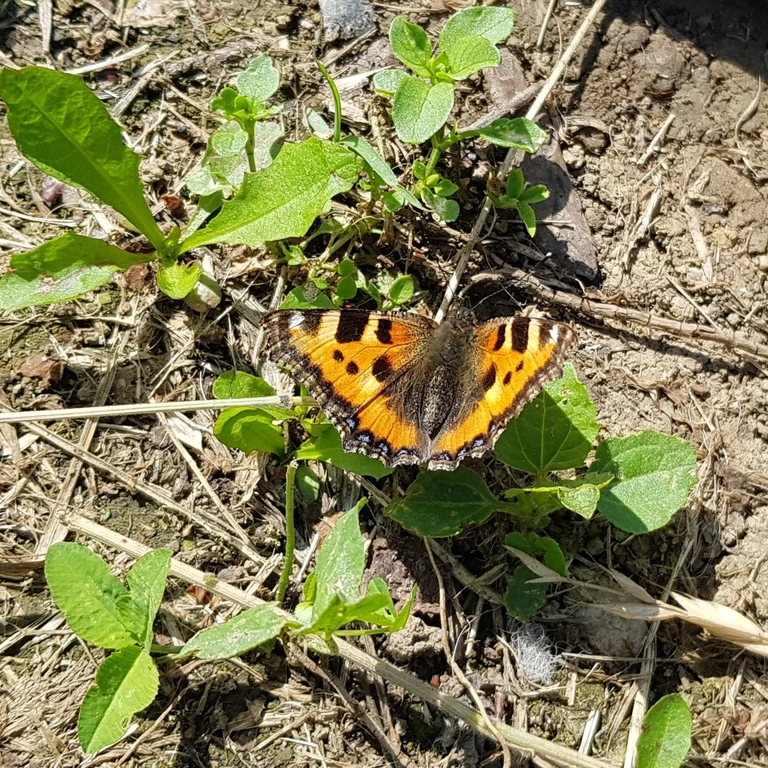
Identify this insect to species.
Aglais urticae
